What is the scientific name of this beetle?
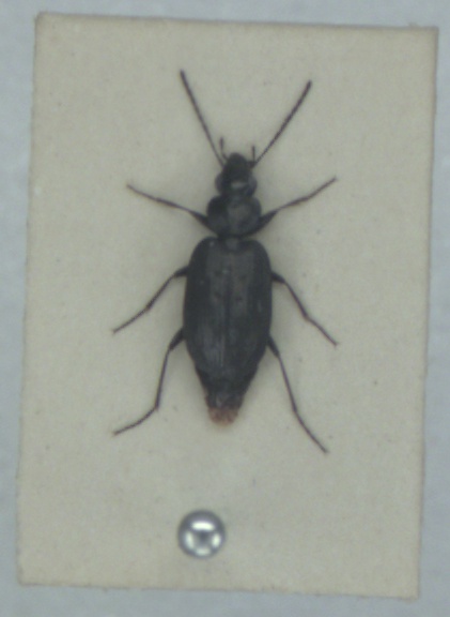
Sericoda quadripunctata
